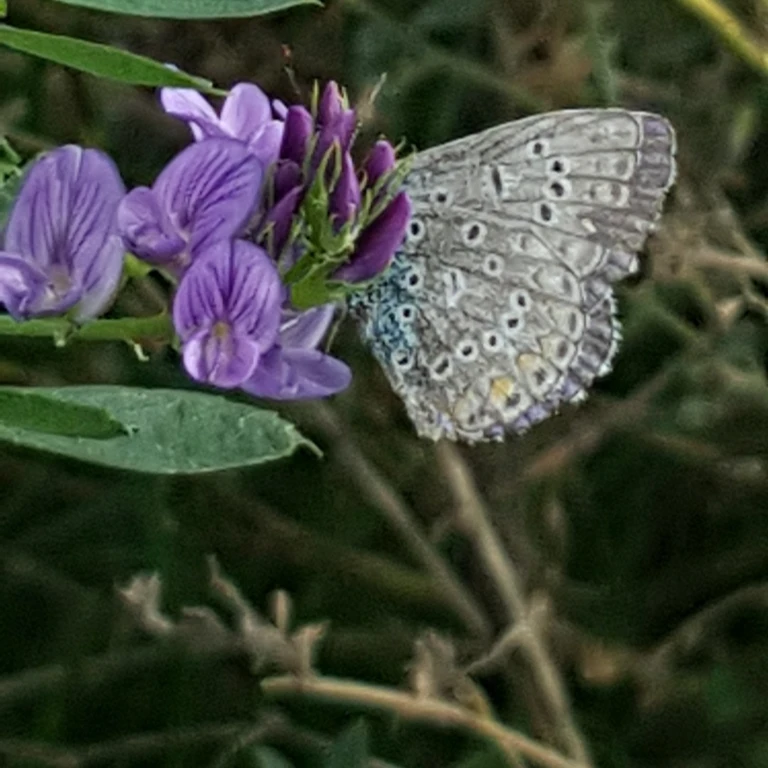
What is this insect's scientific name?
Polyommatus icarus
